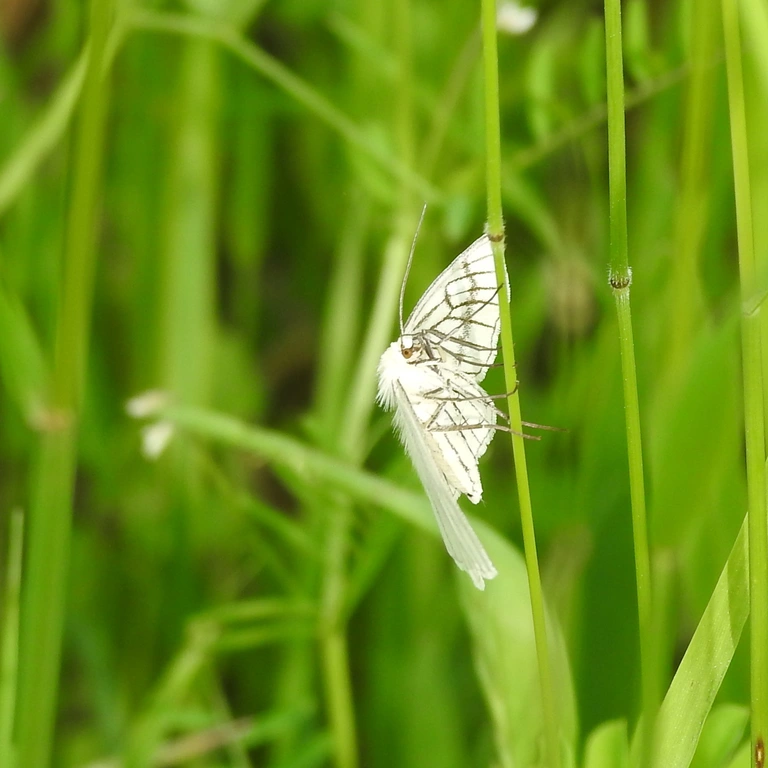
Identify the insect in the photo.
Siona lineata
